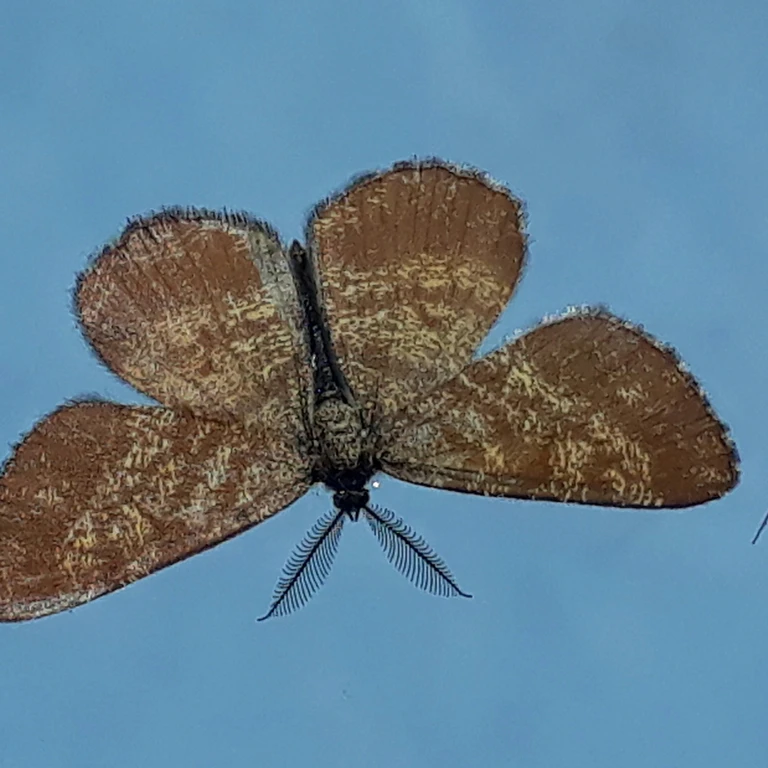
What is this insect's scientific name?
Ematurga atomaria
